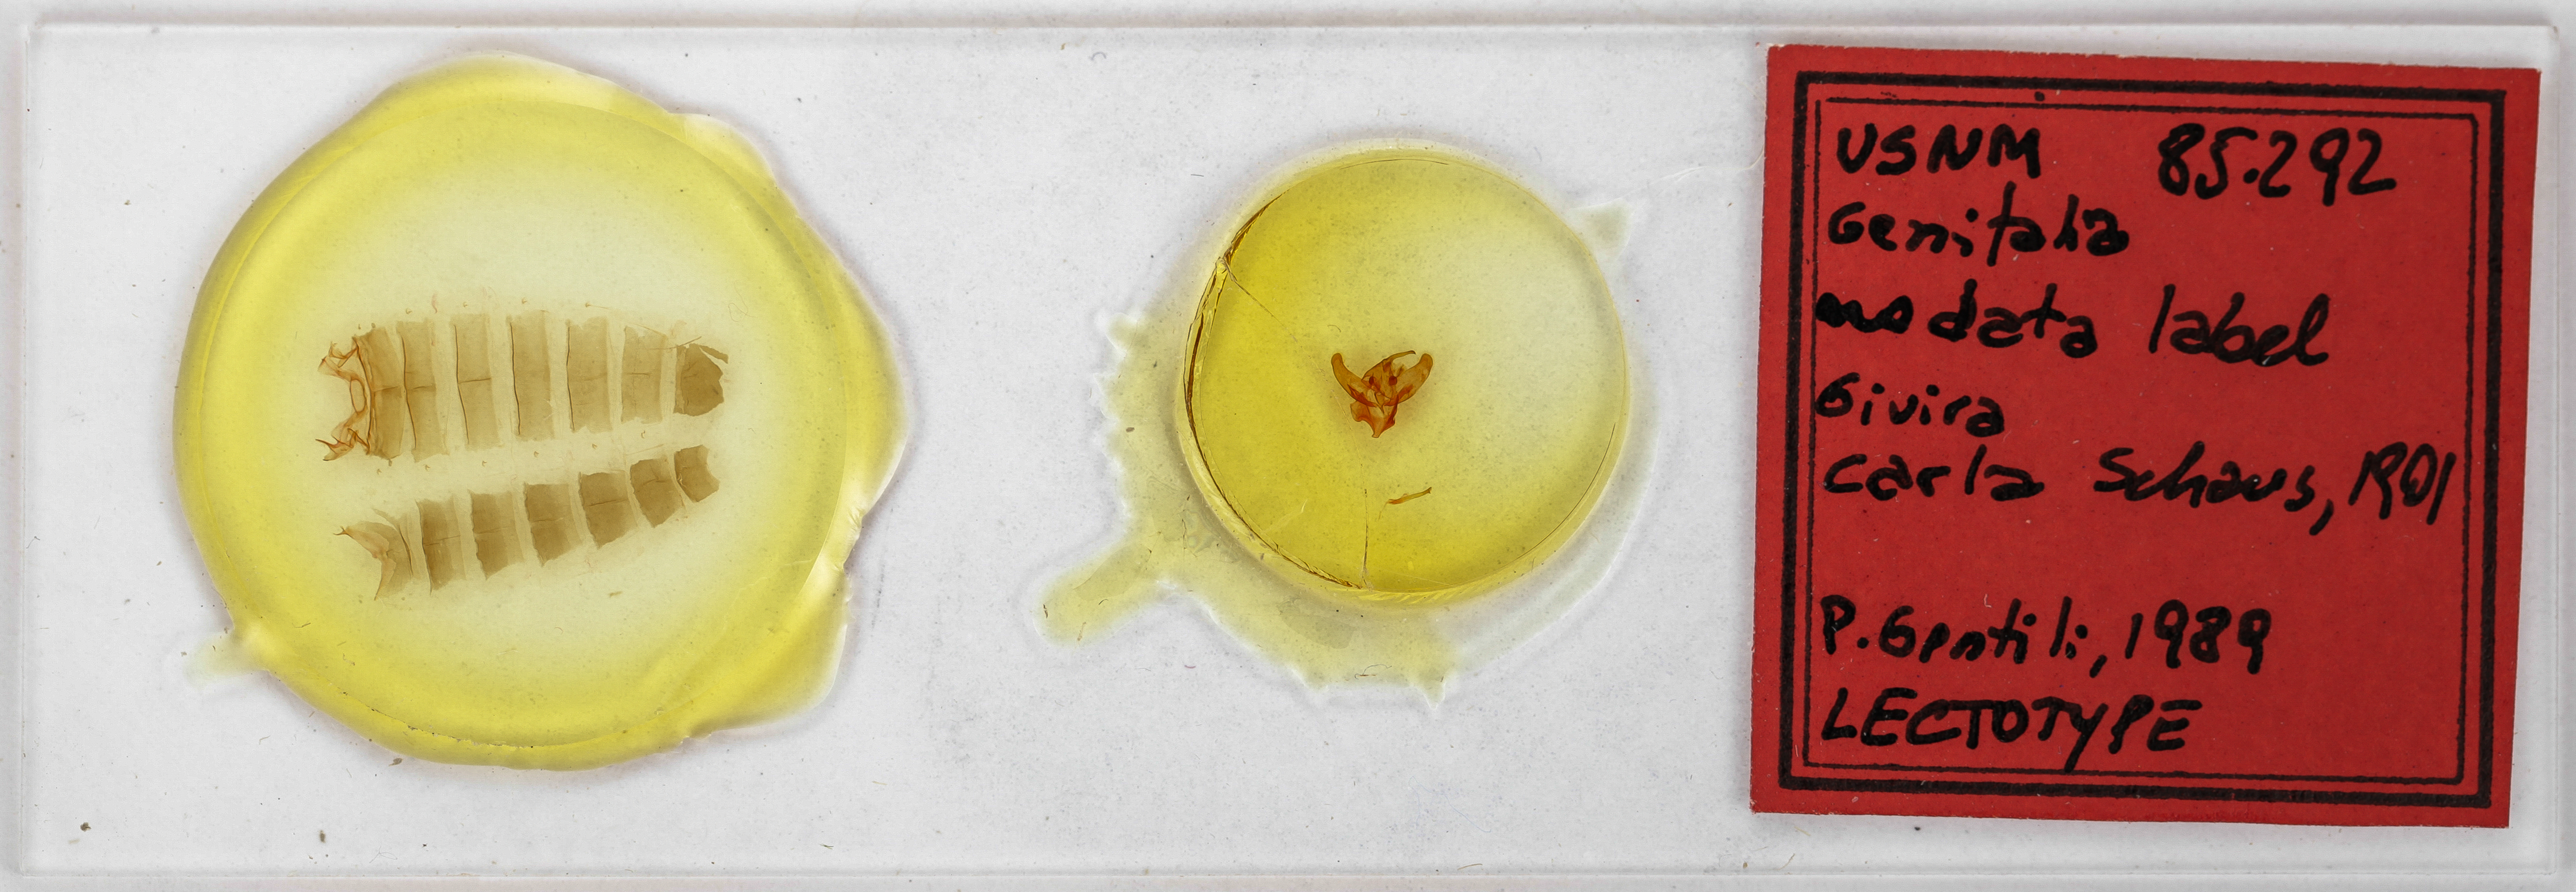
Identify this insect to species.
Givira carla
